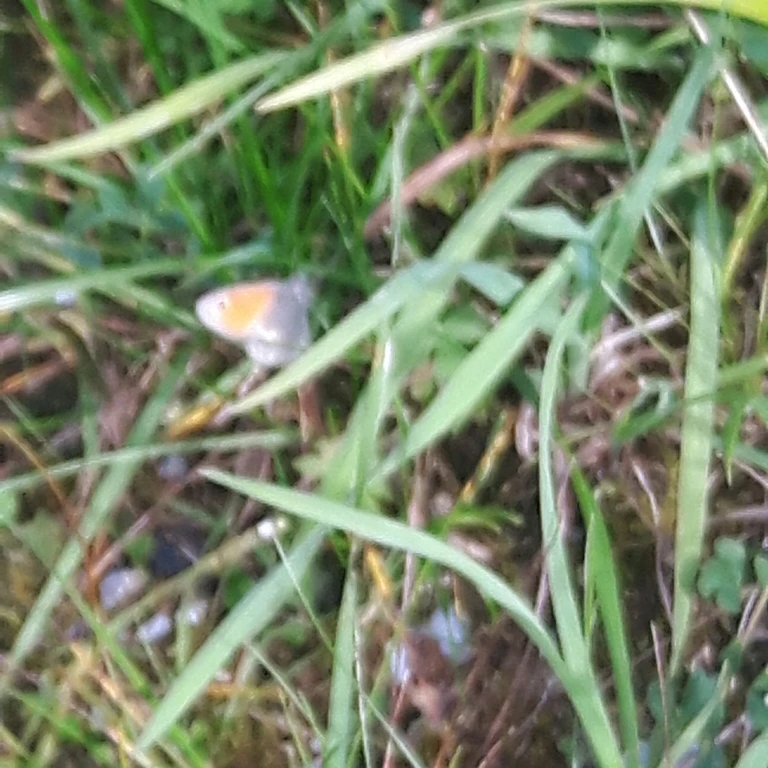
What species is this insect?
Coenonympha pamphilus
